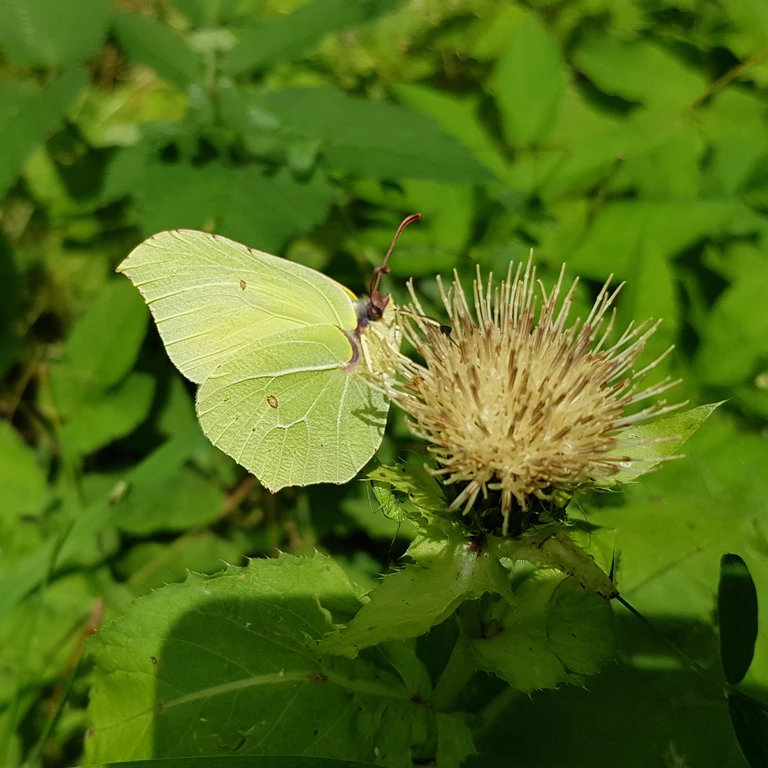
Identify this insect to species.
Gonepteryx rhamni
